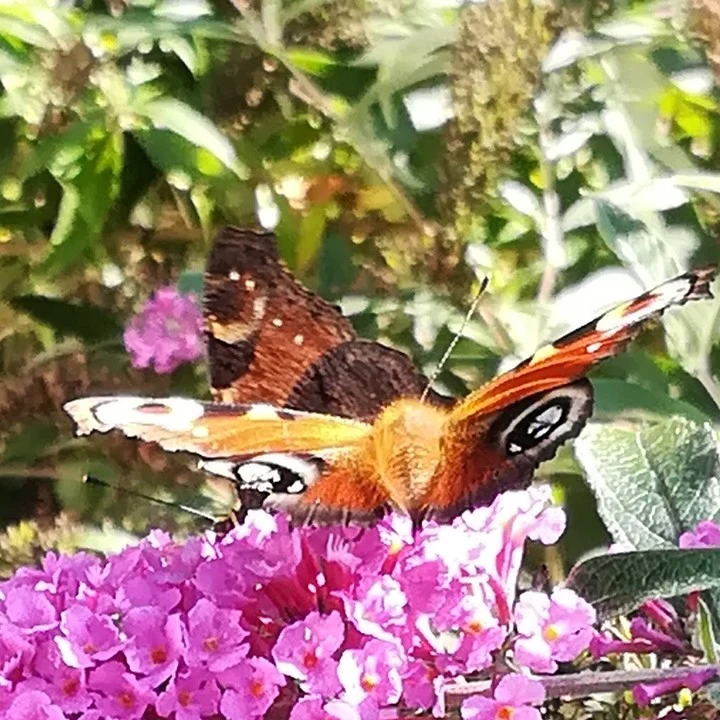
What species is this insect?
Aglais io
